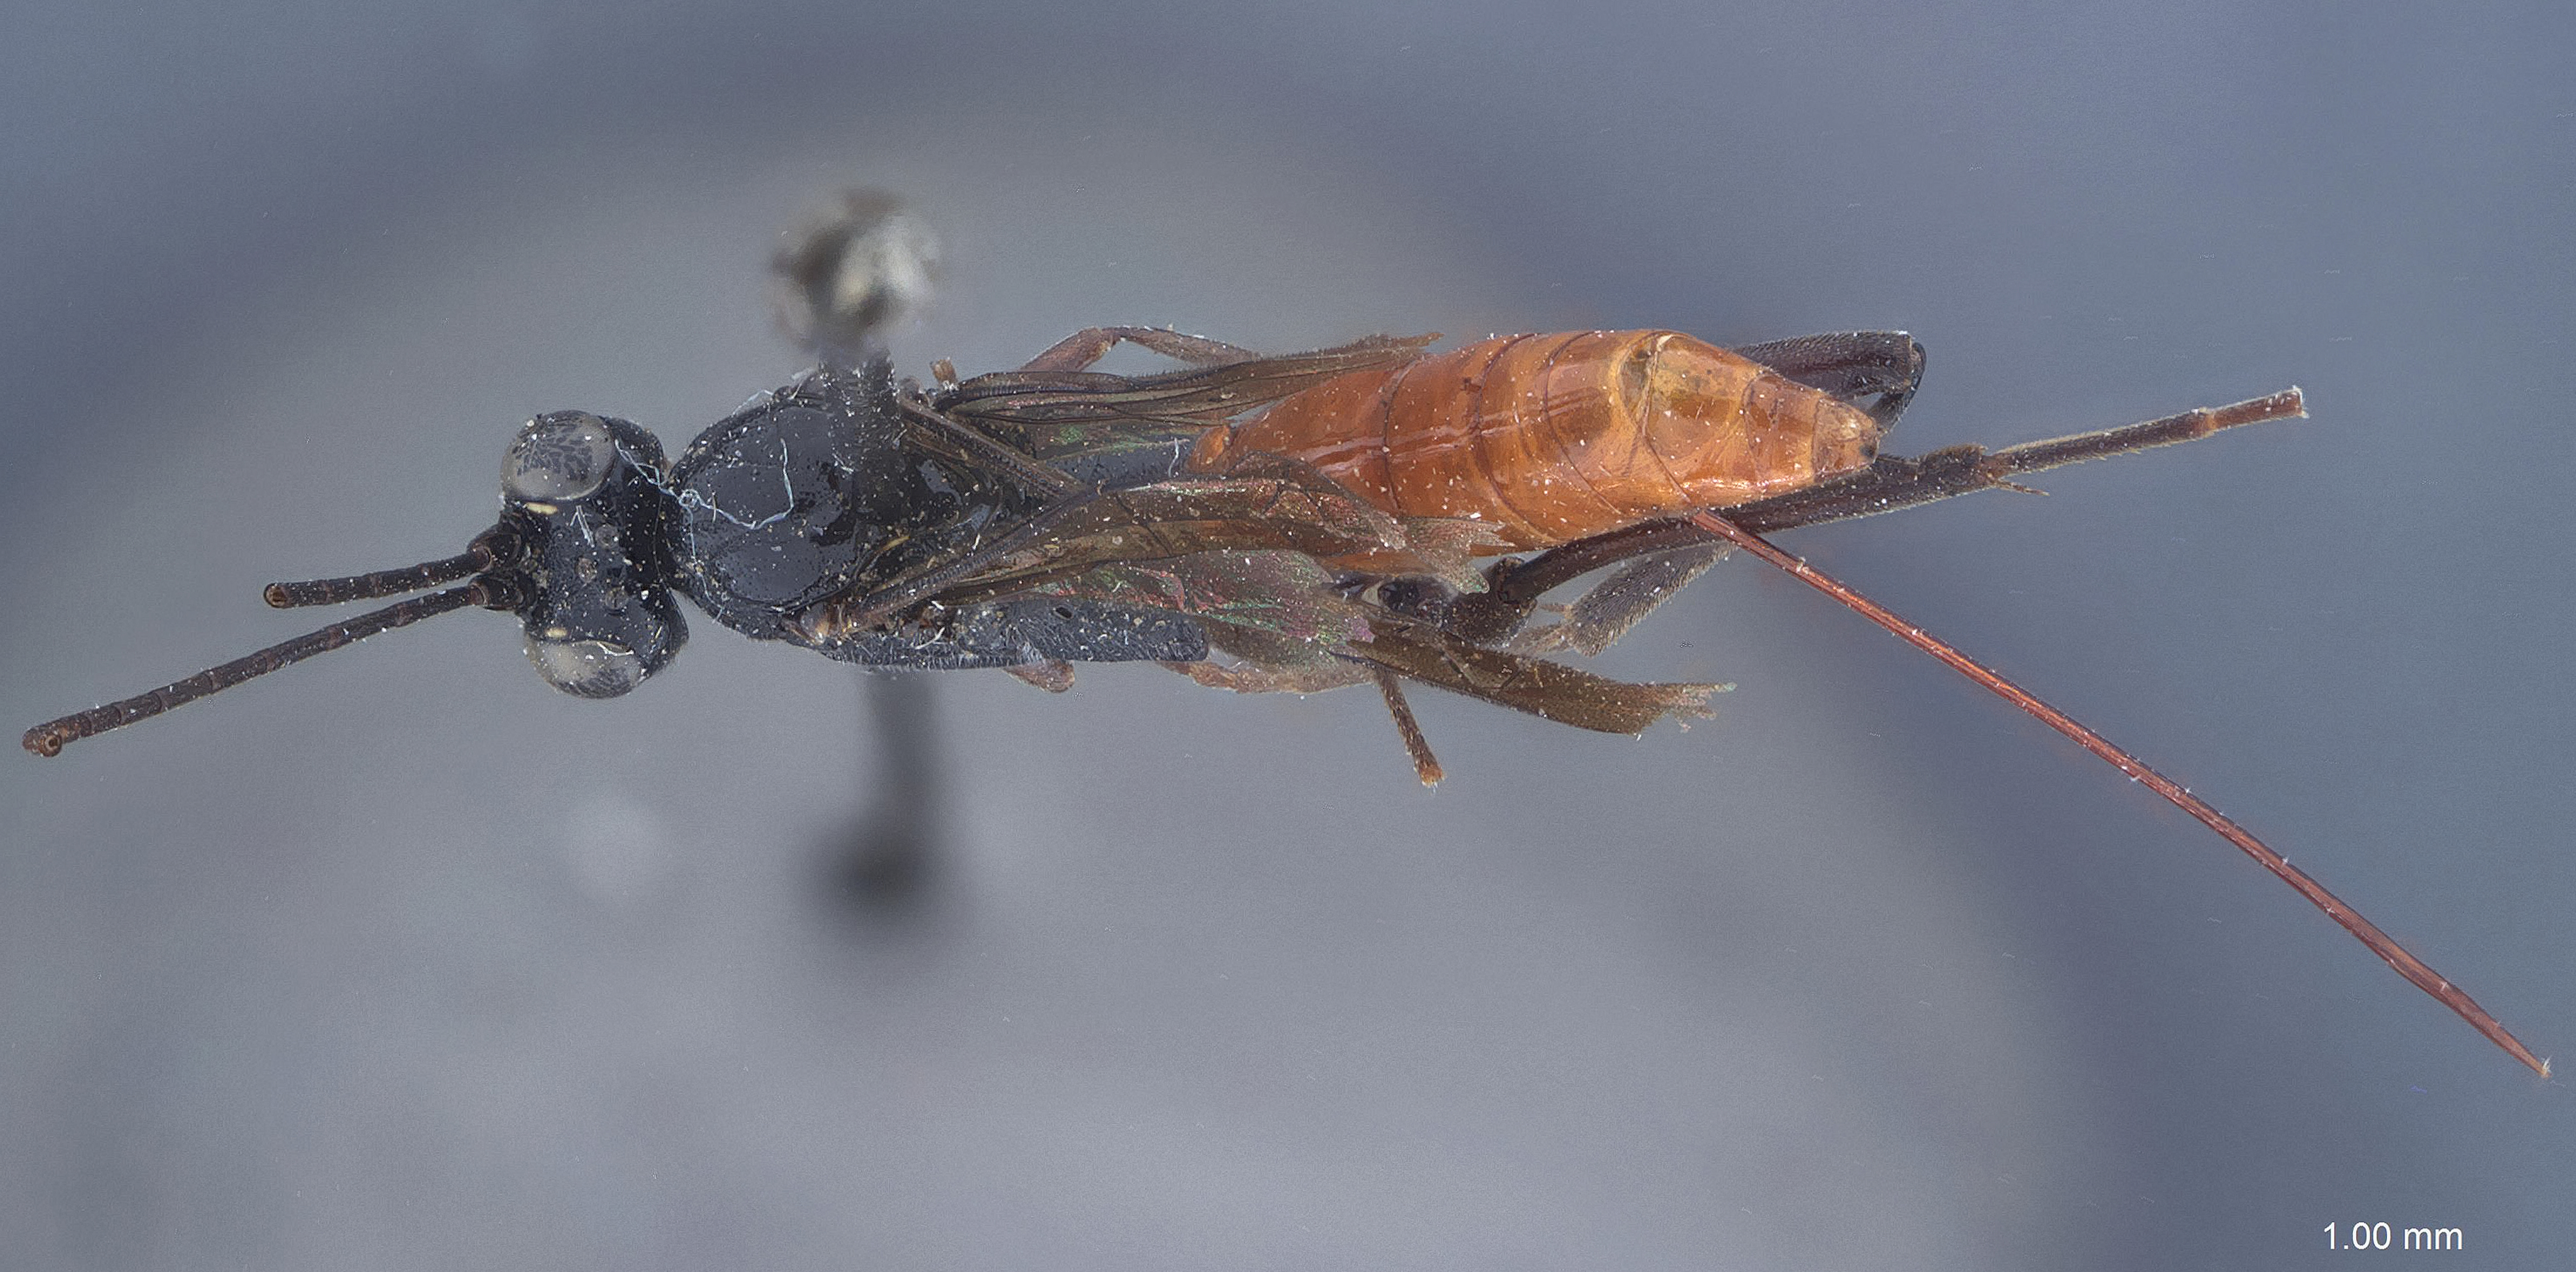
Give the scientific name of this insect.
Mesostenus liogaster
